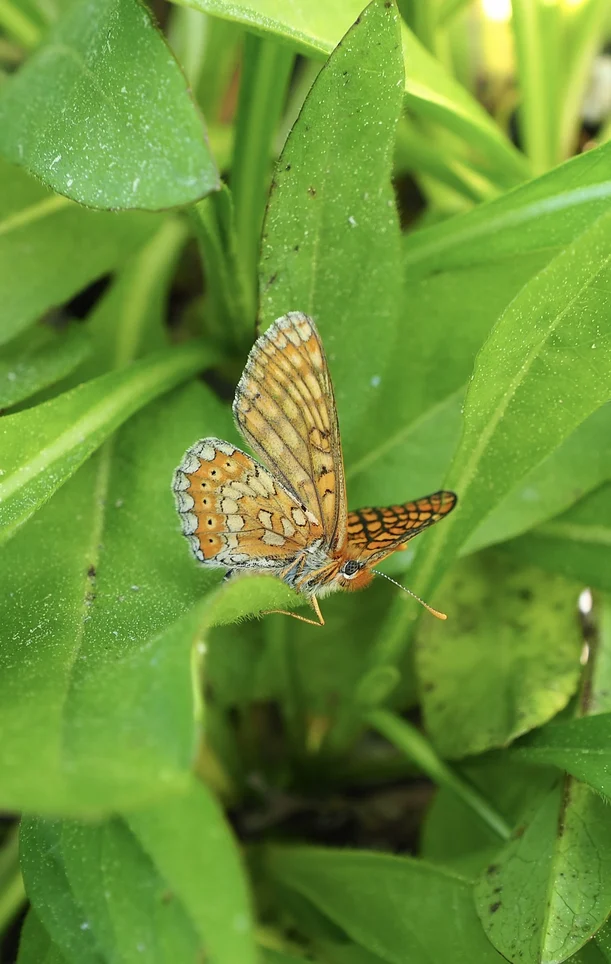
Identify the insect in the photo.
Euphydryas aurinia
